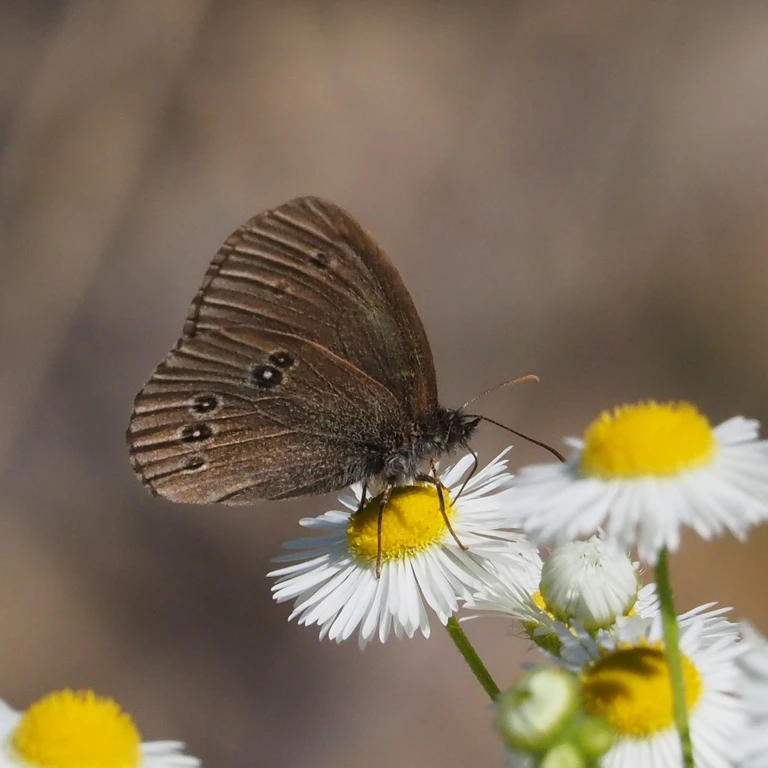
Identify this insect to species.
Aphantopus hyperantus
